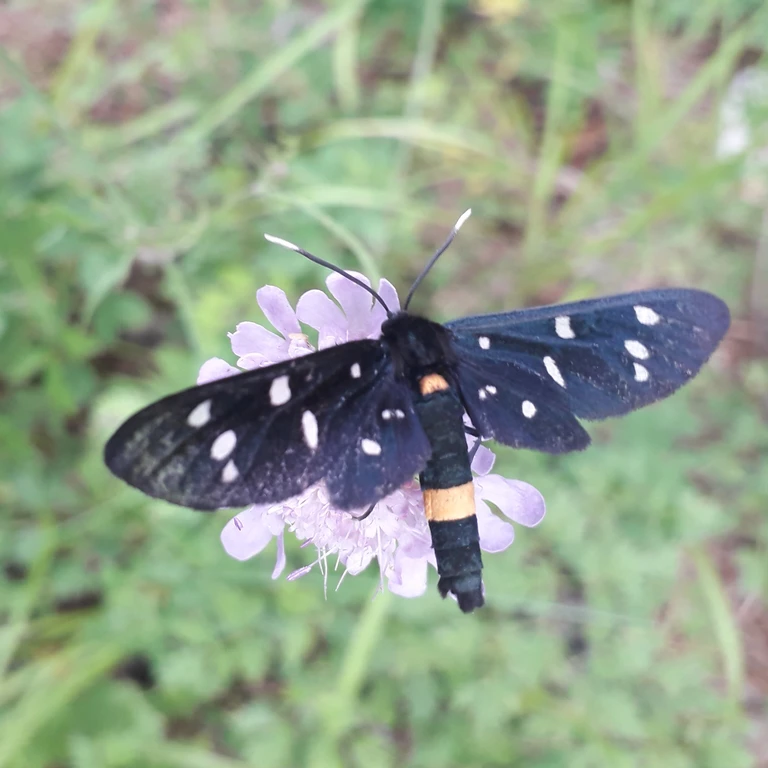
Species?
Amata phegea
